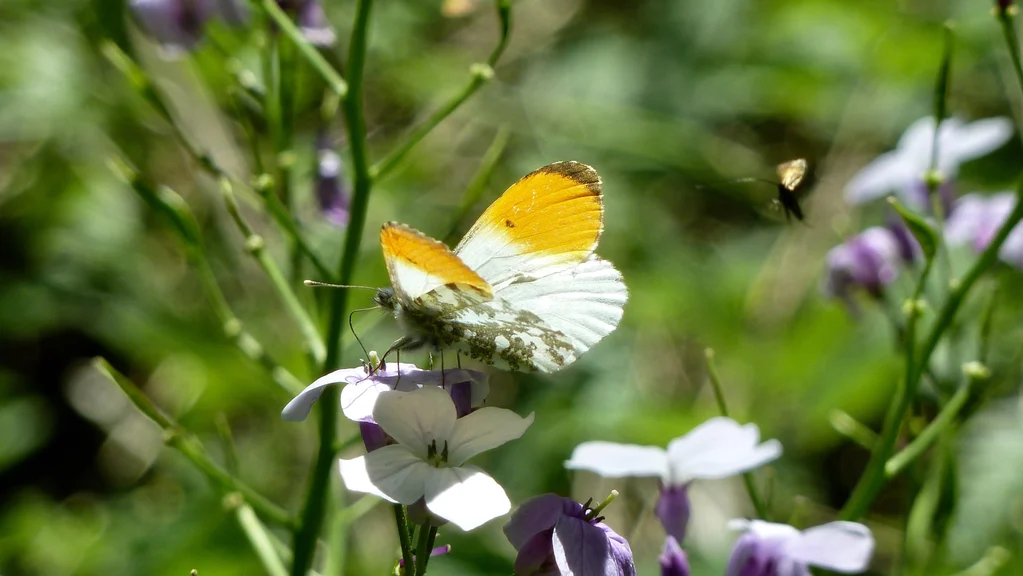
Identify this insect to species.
Anthocharis cardamines
